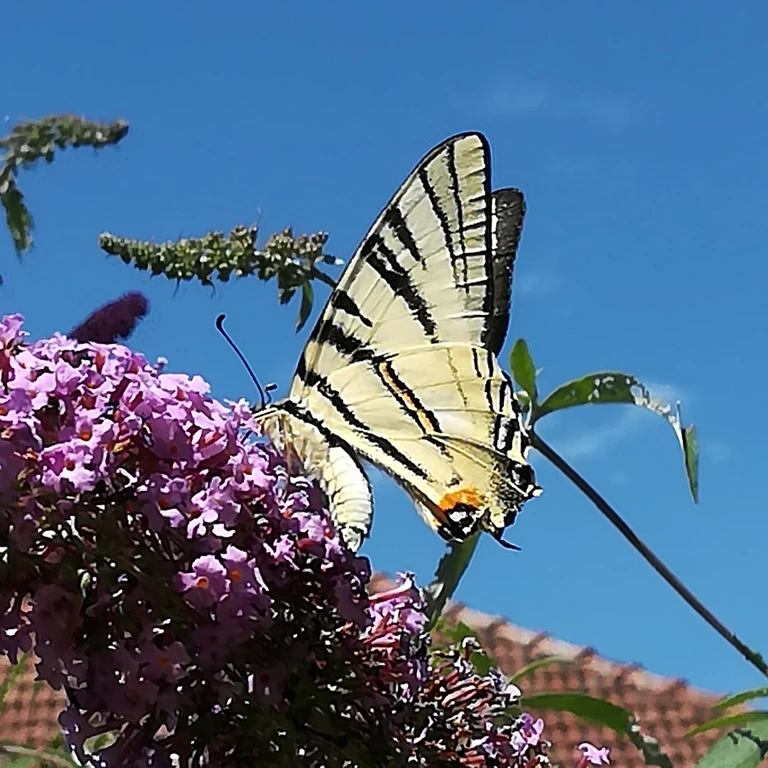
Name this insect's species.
Iphiclides podalirius
